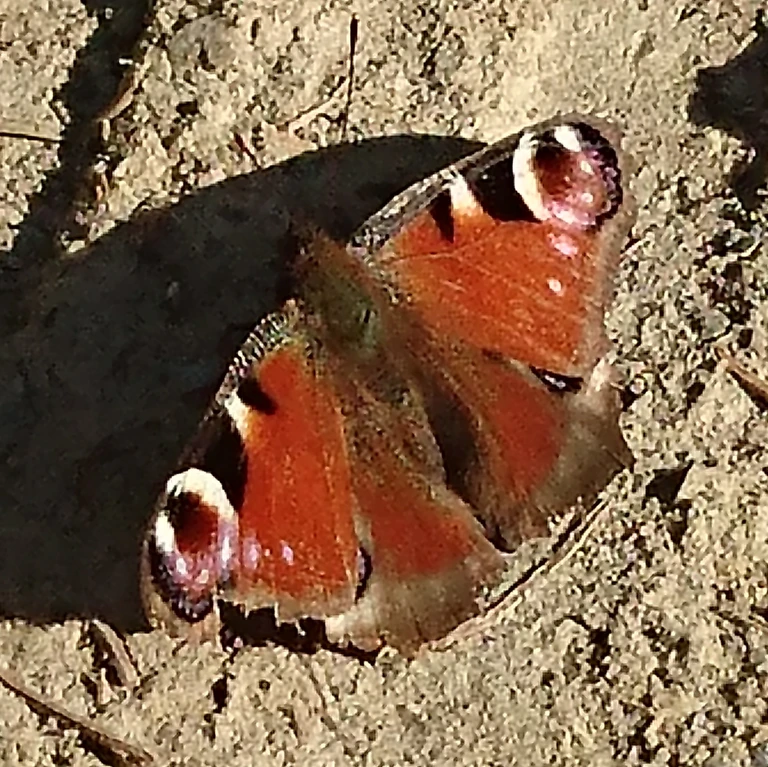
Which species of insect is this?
Aglais io
